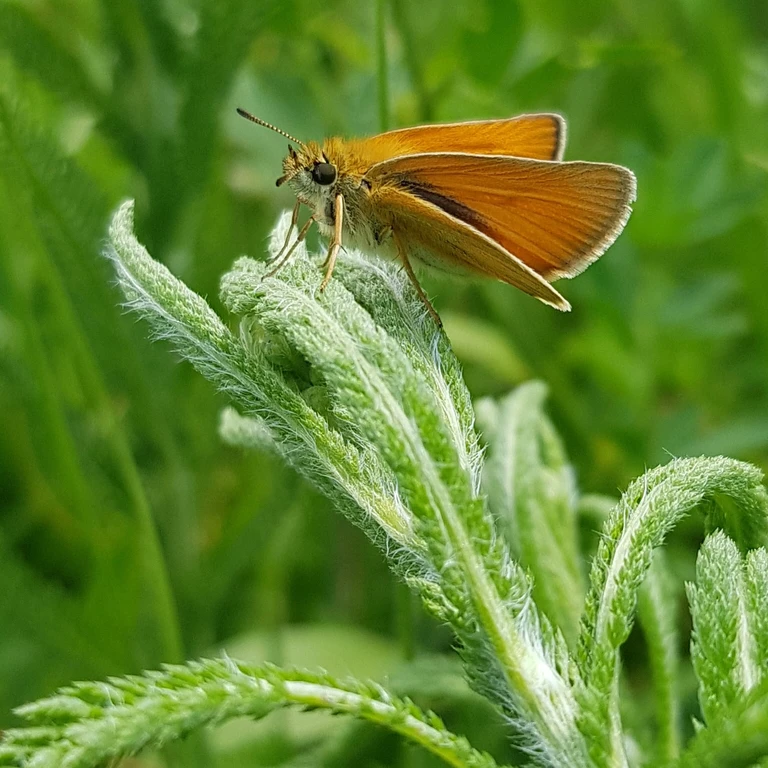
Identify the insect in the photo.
Thymelicus lineola
